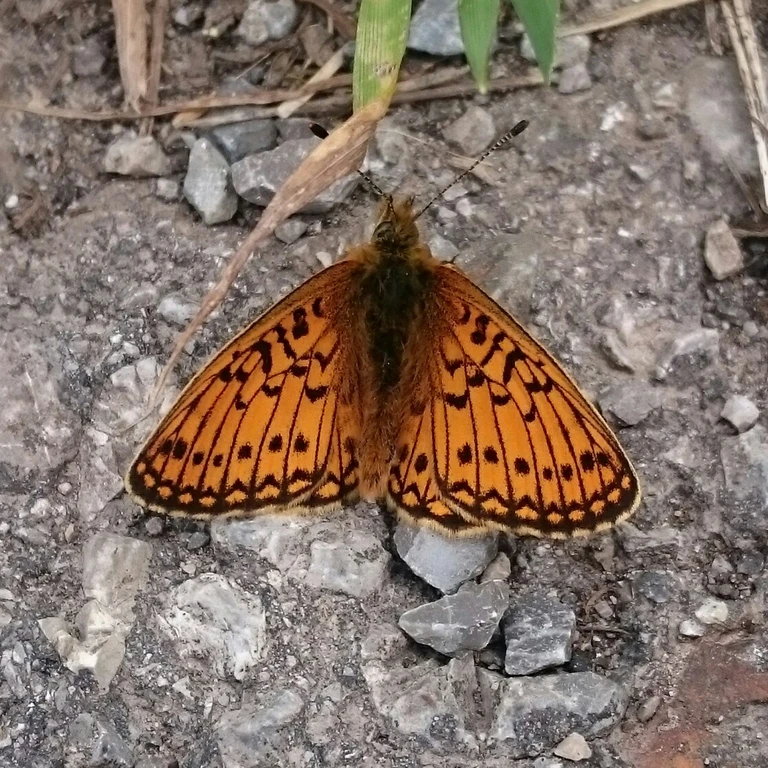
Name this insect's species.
Boloria eunomia
